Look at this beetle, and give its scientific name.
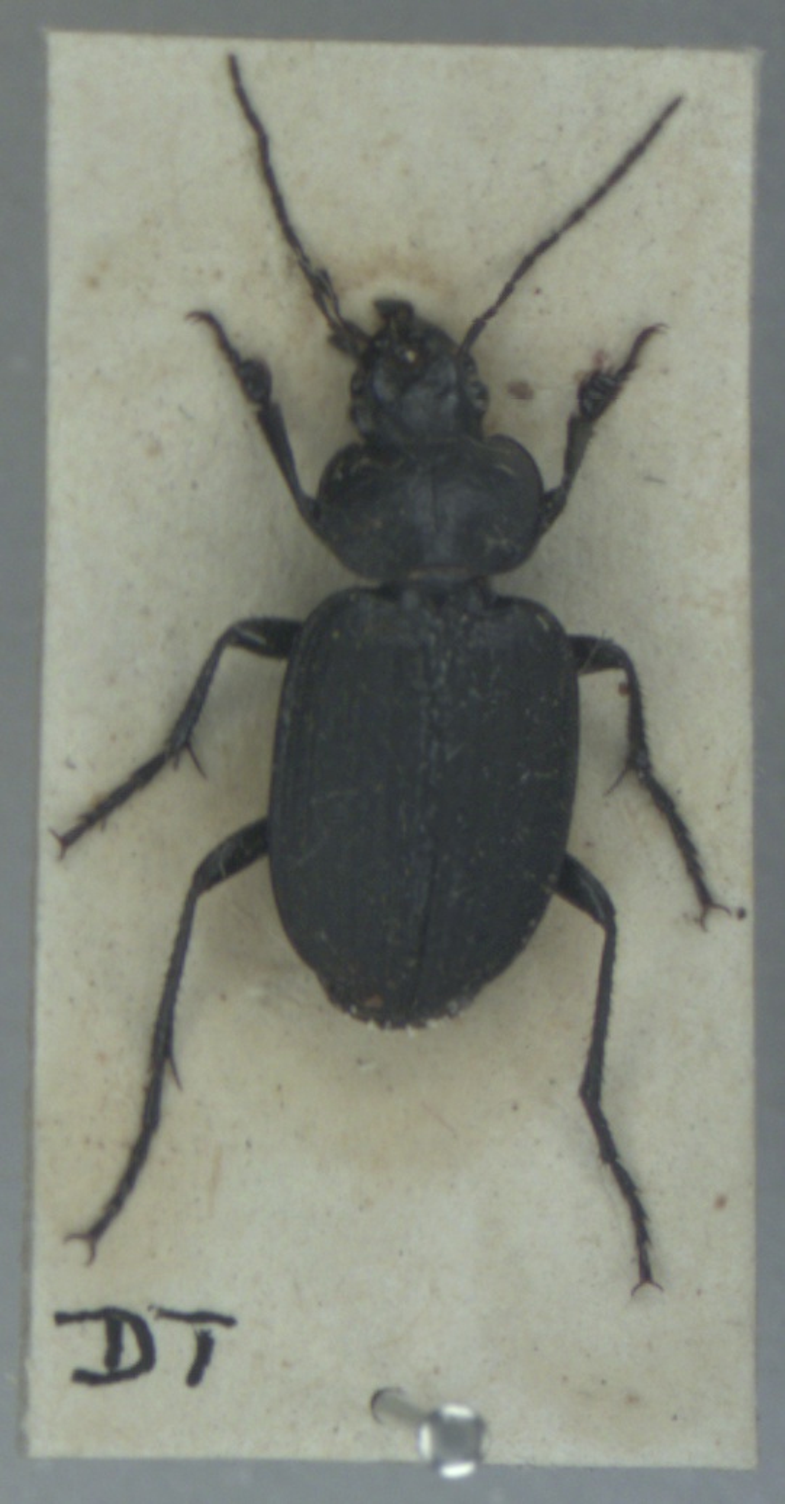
Licinus punctatulus
